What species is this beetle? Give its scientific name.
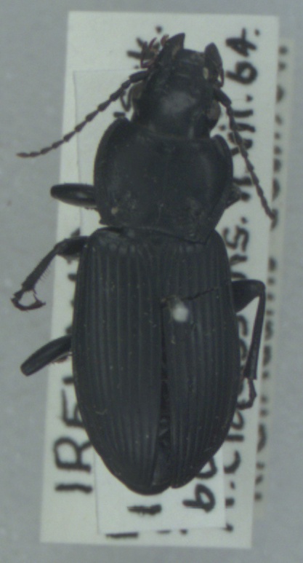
Pterostichus melanarius
